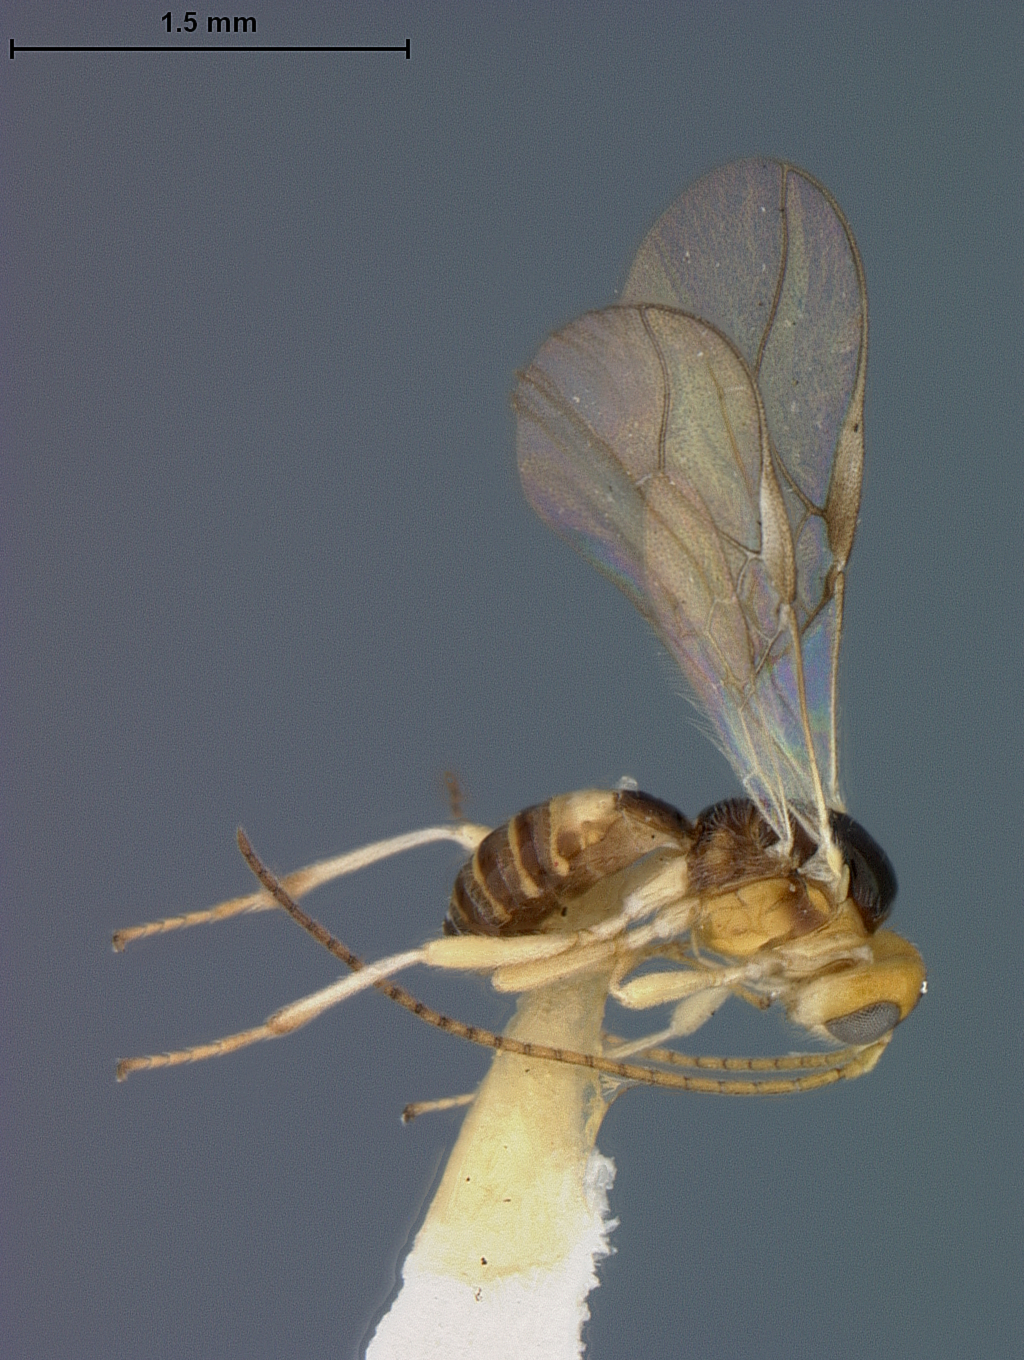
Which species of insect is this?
Opius isolatae
